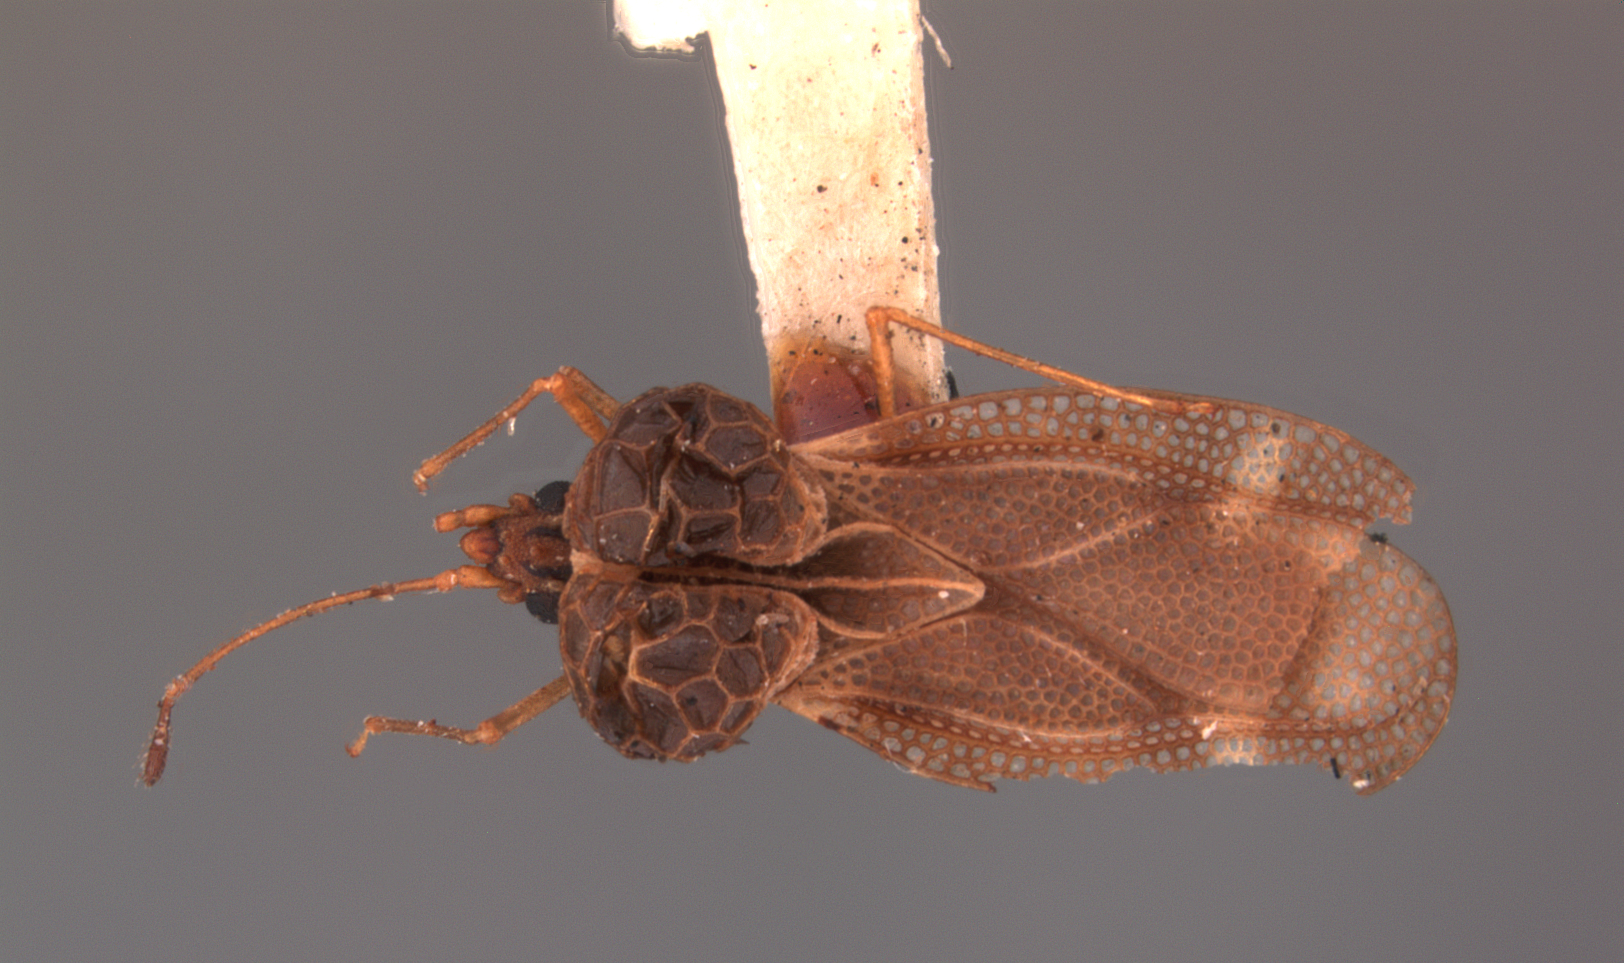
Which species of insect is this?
Ypsotingis bornea
